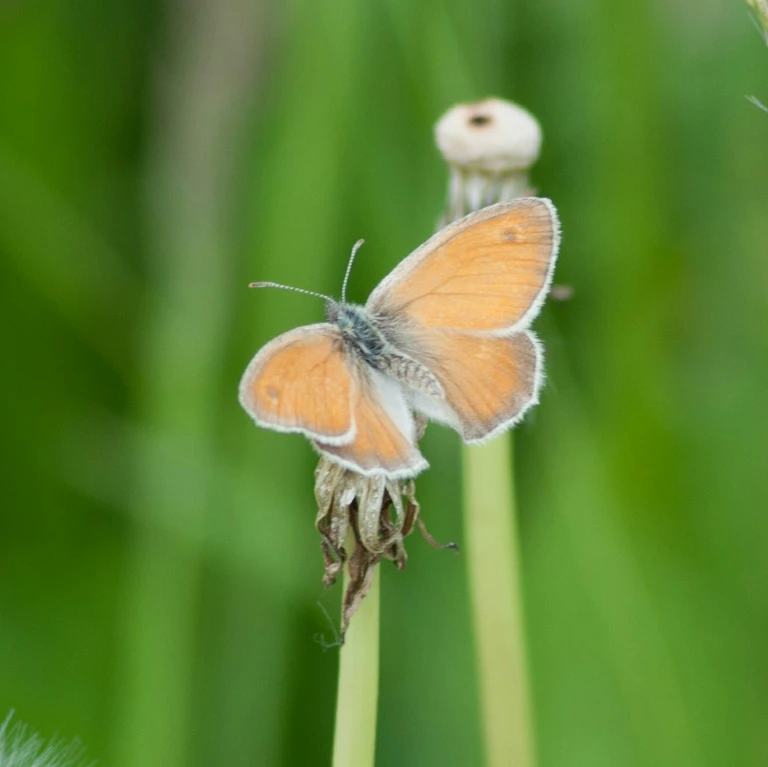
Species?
Coenonympha pamphilus
